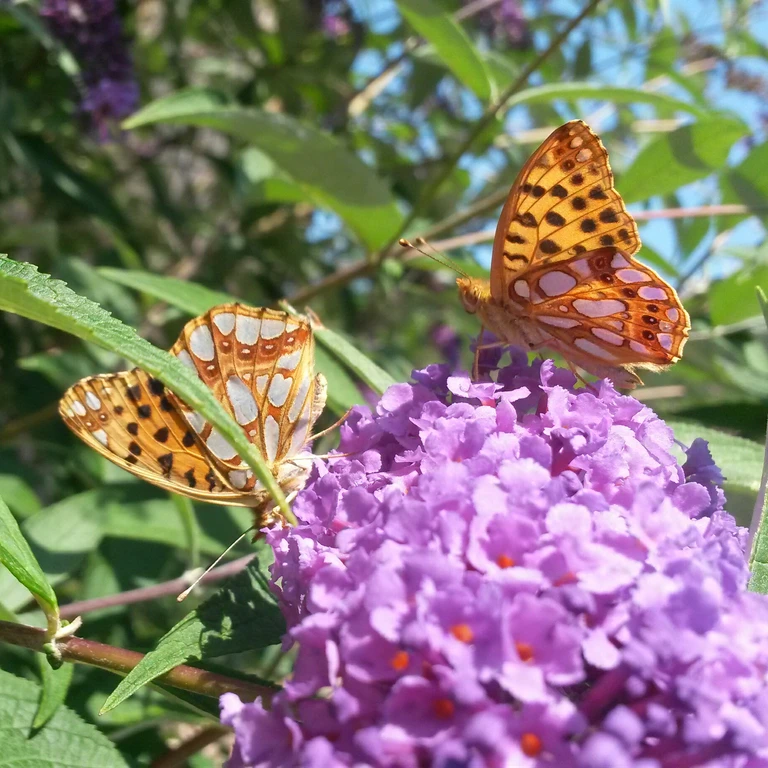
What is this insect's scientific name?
Issoria lathonia
